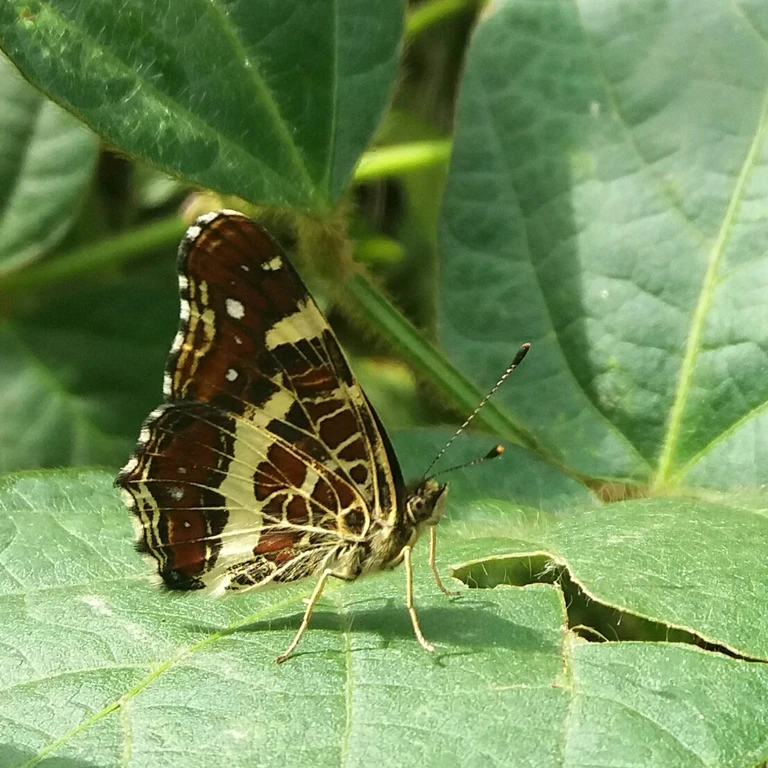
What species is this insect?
Araschnia levana
